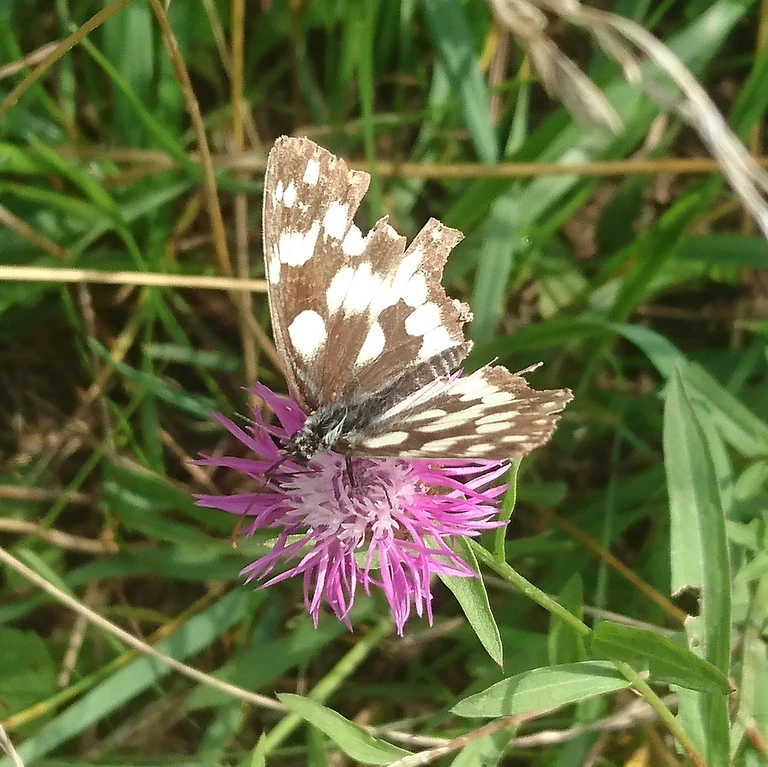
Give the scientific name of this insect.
Melanargia galathea
